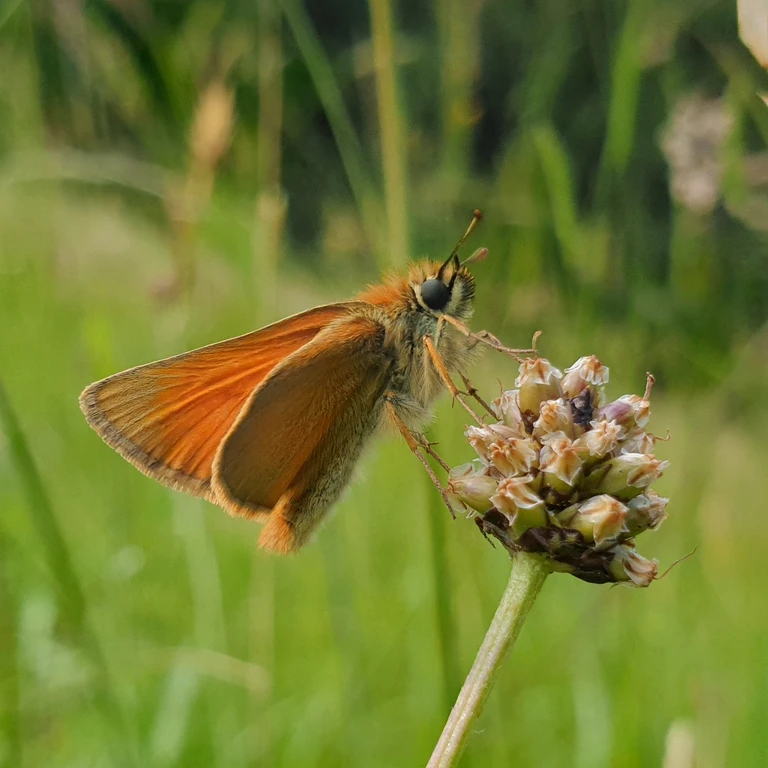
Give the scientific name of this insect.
Thymelicus sylvestris
